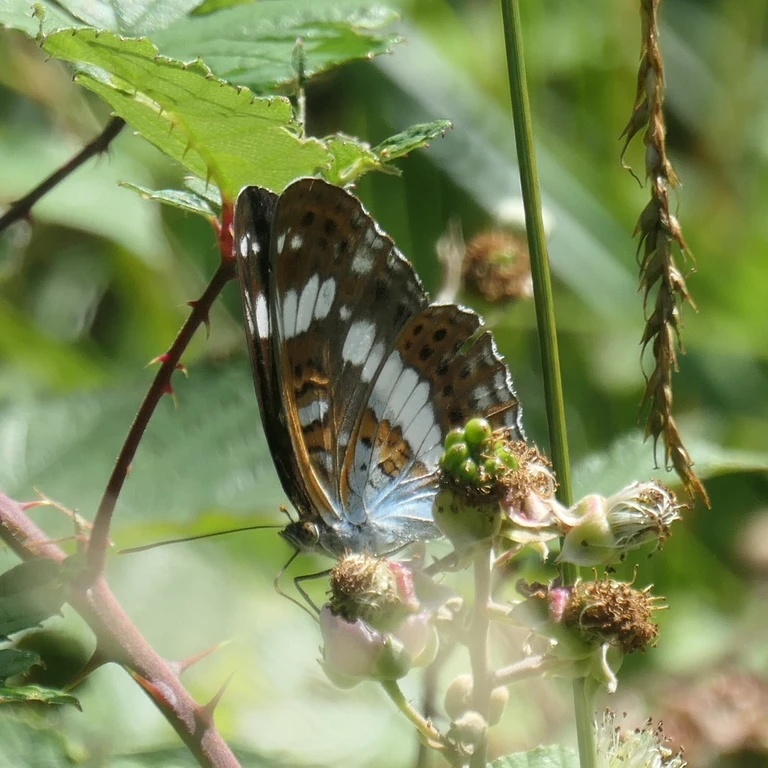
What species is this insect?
Limenitis camilla (also Ladoga camilla)
